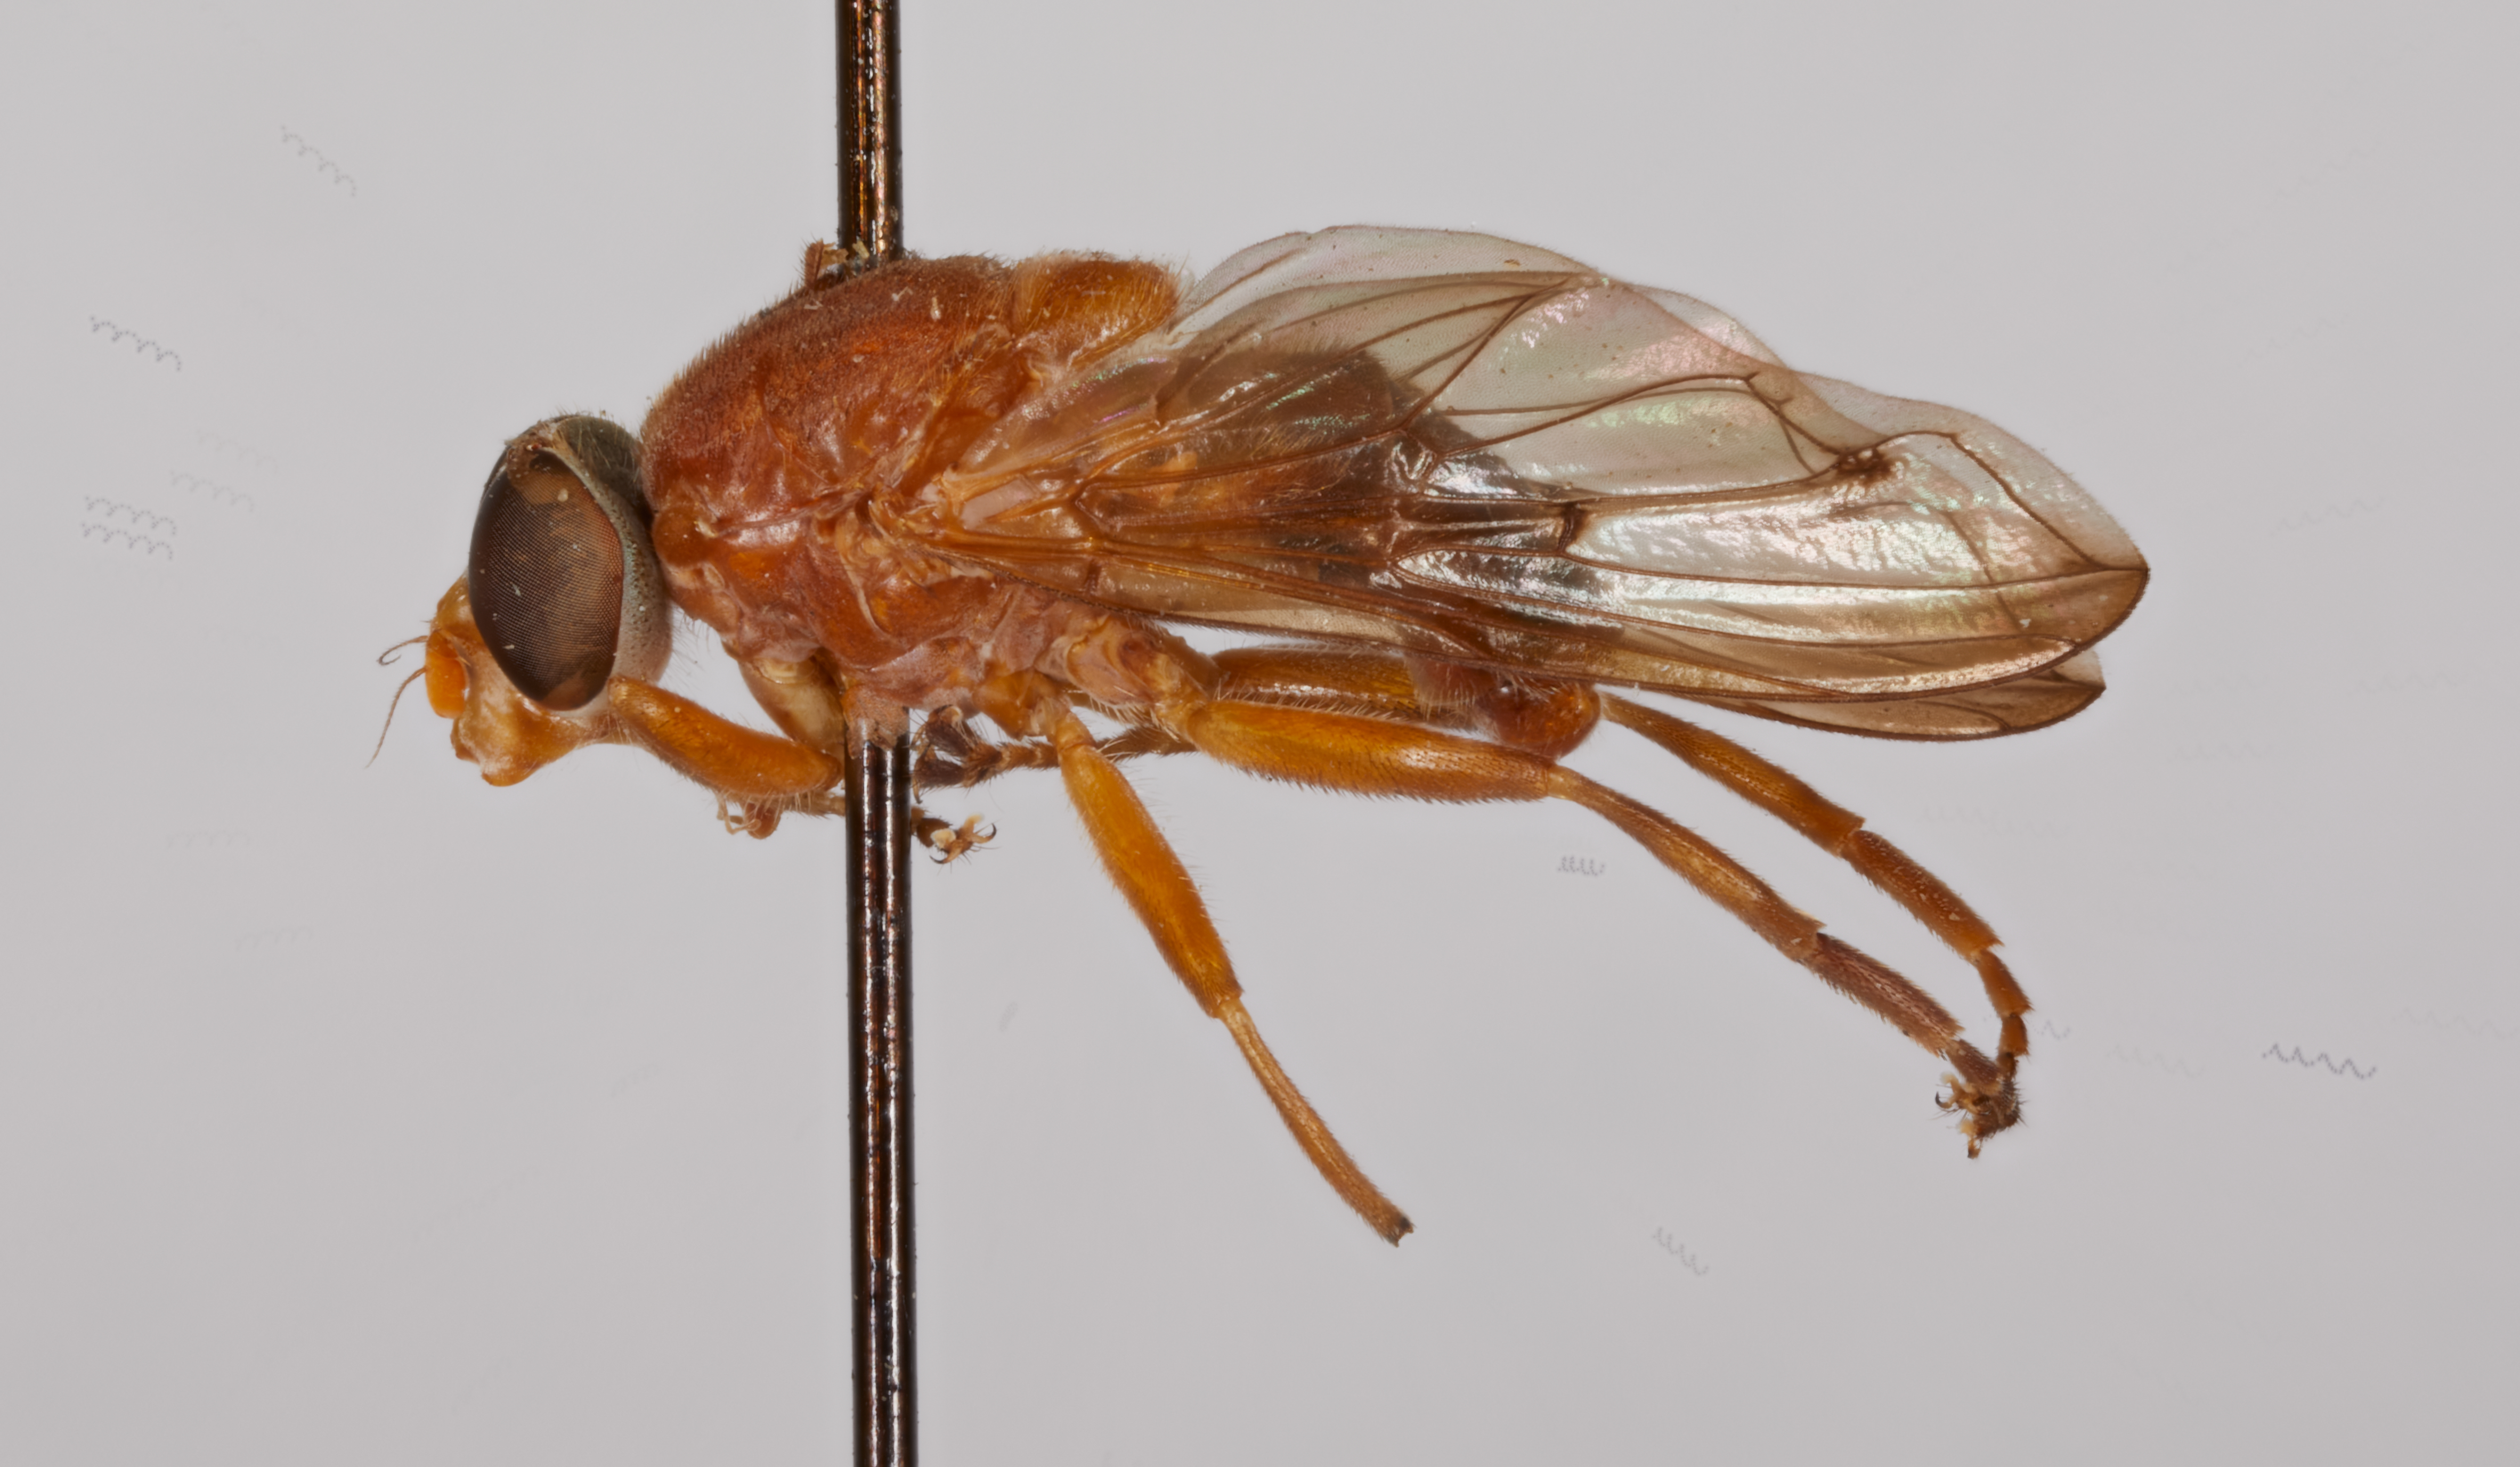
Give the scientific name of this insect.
Brachyopa punctipennis
